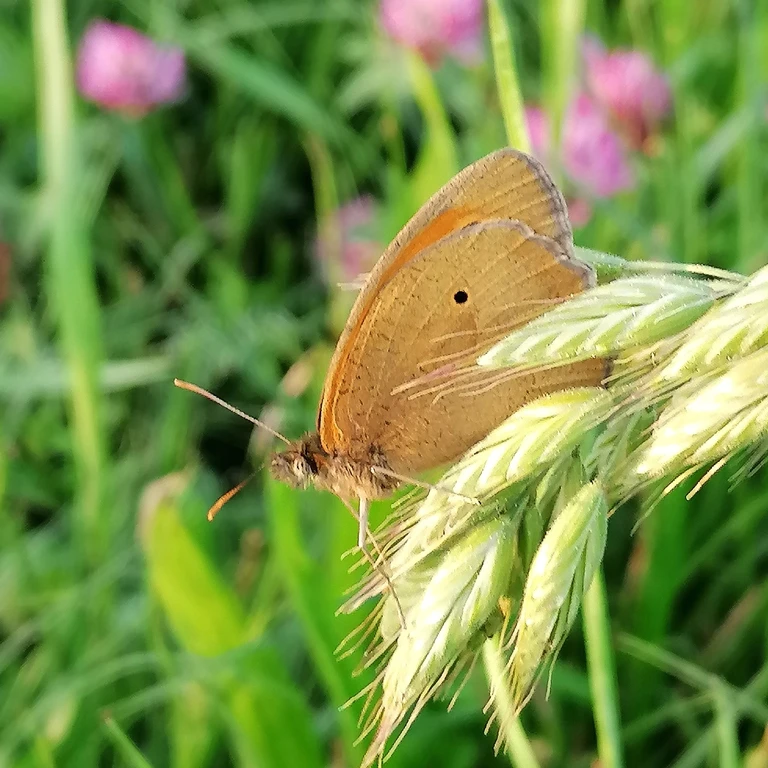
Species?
Maniola jurtina
